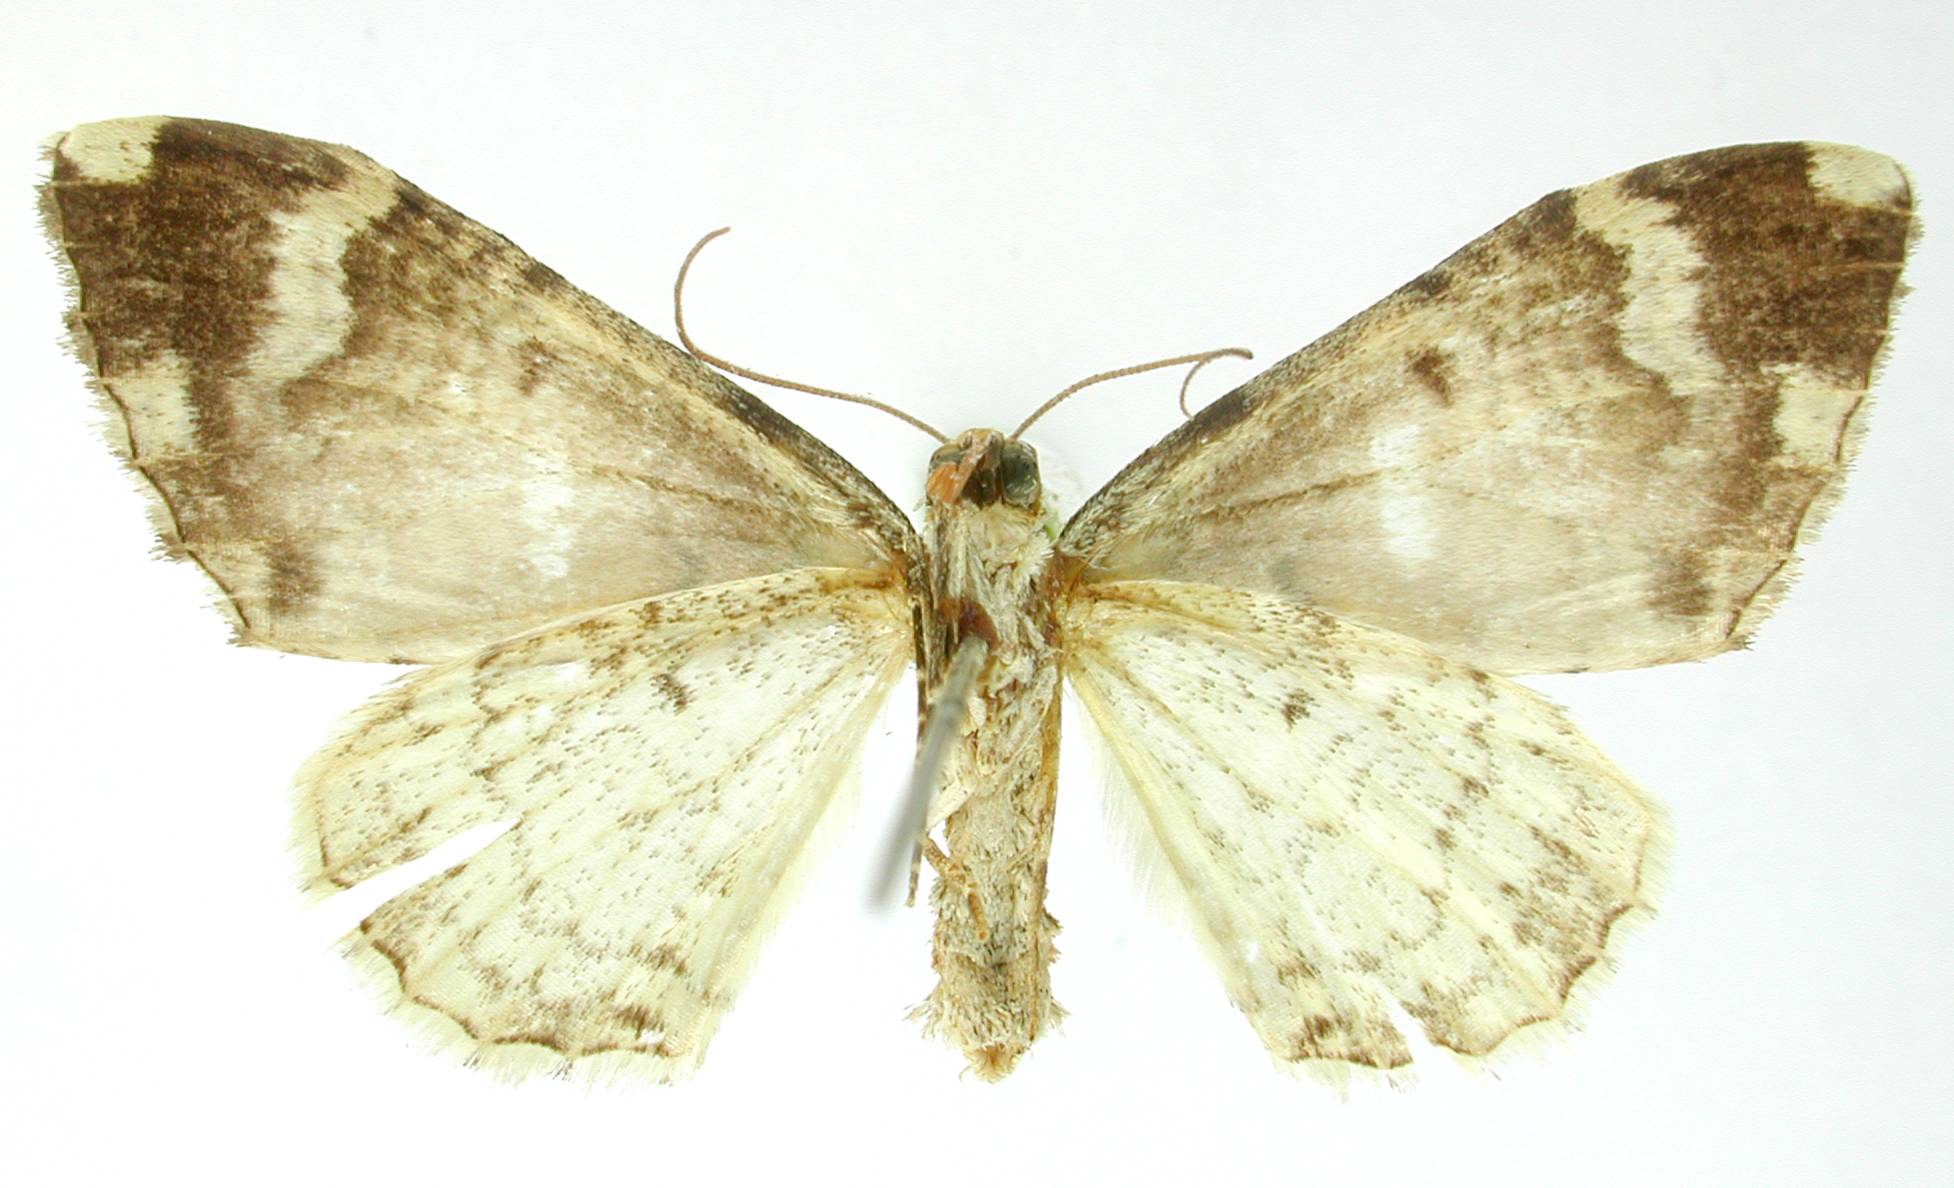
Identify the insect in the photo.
Anapalta carneoviridis
